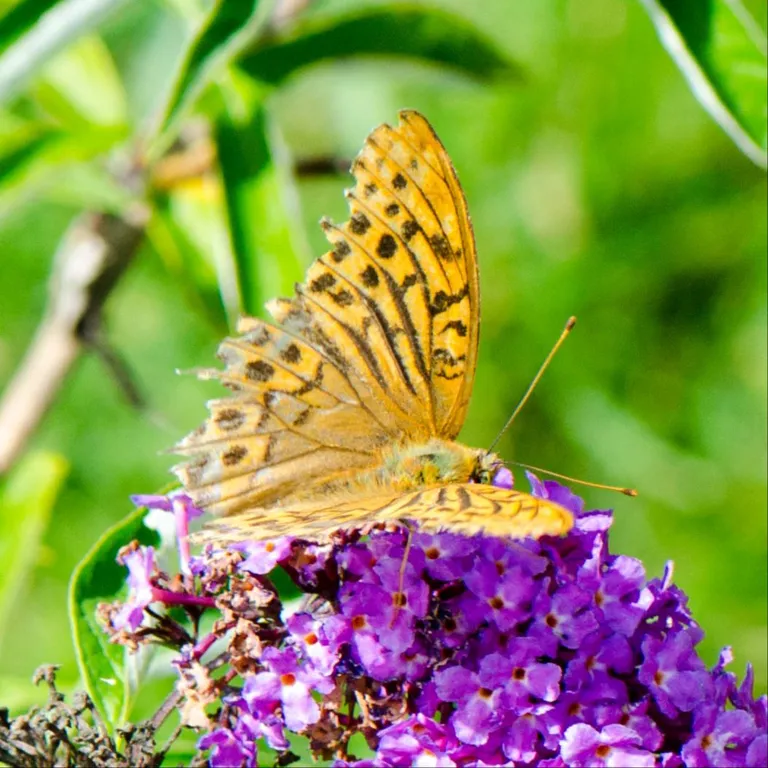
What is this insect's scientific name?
Argynnis paphia
